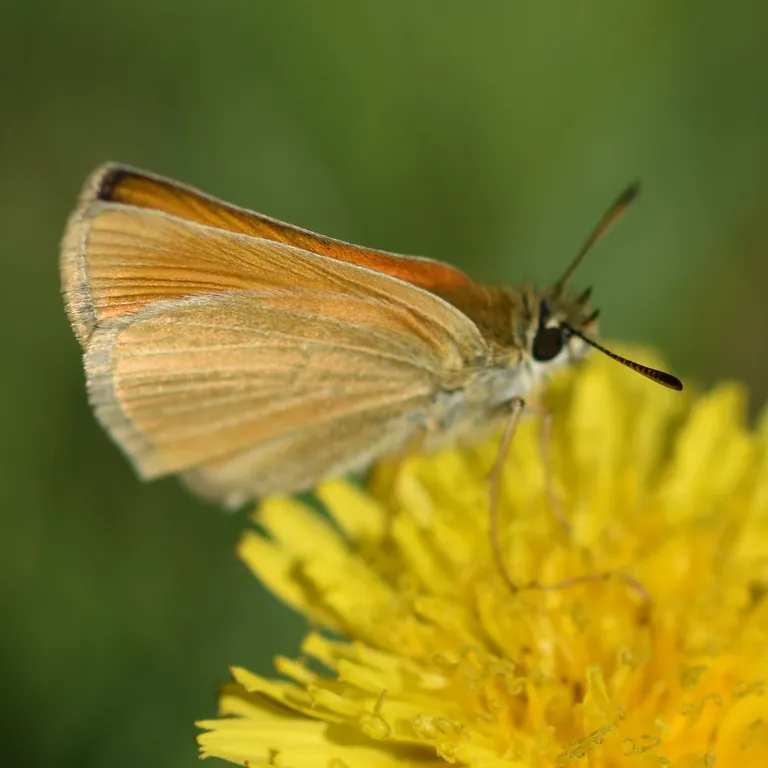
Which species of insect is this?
Thymelicus lineola
